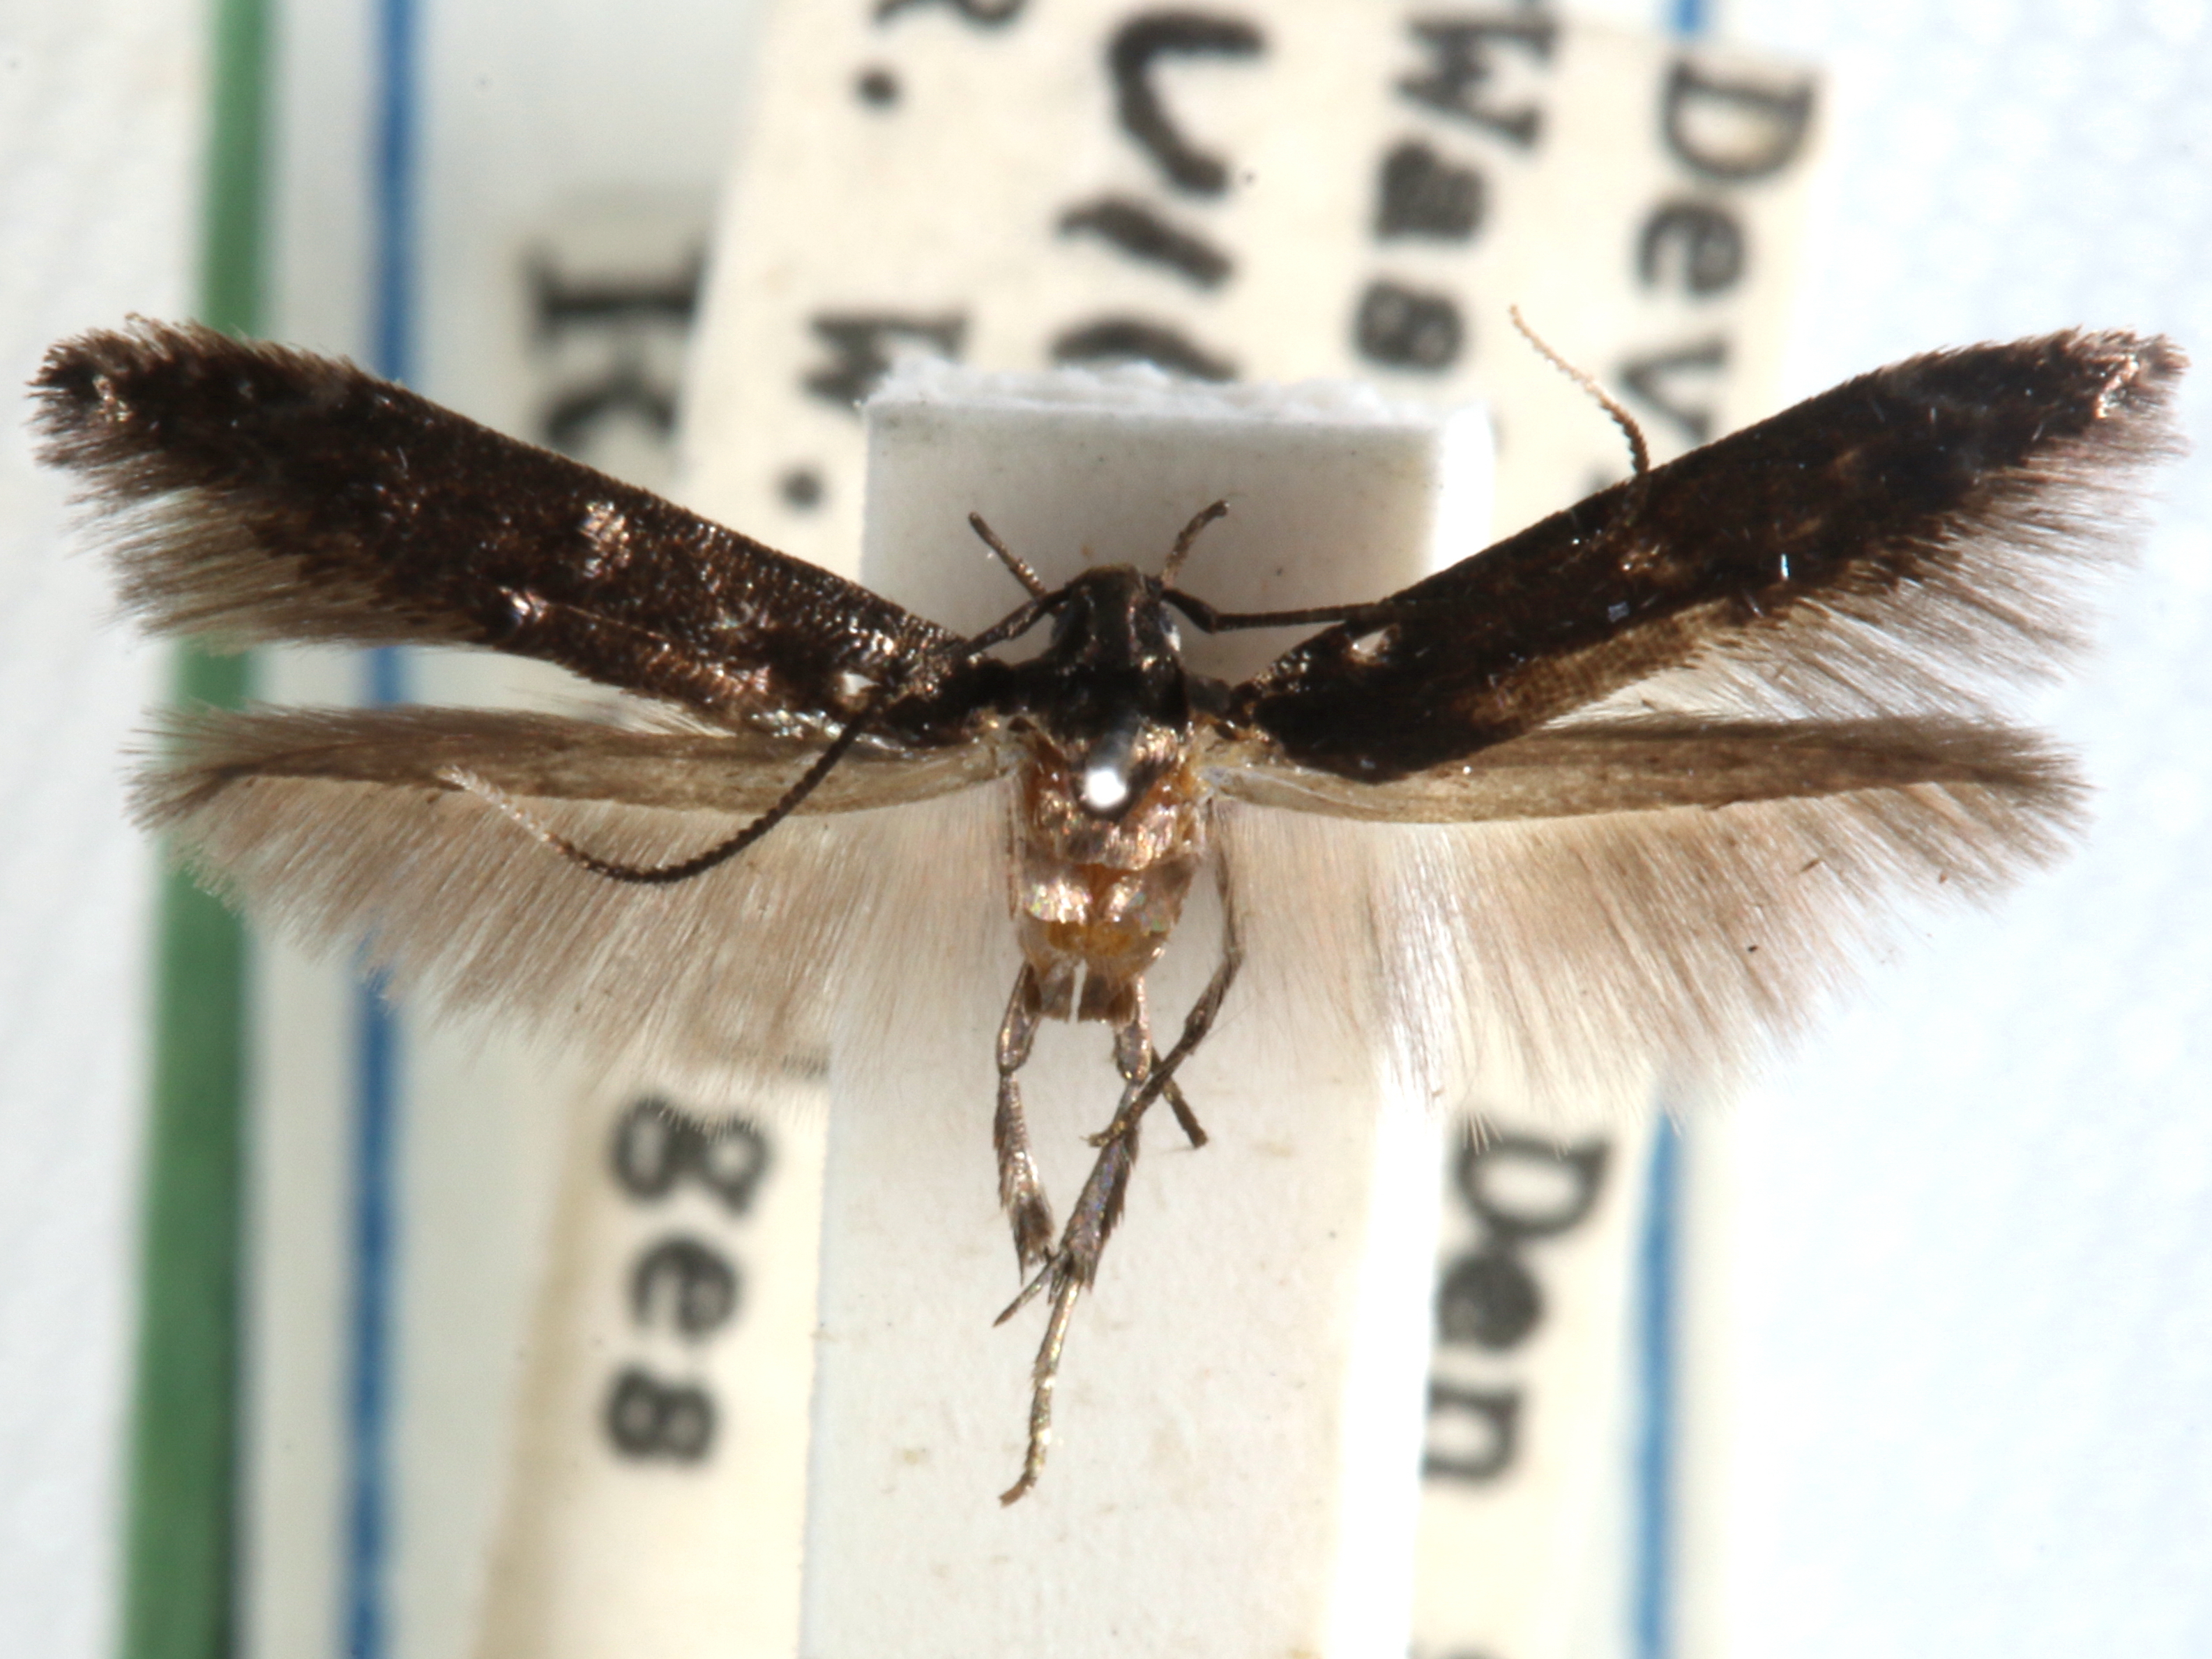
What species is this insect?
Walshia elegans
